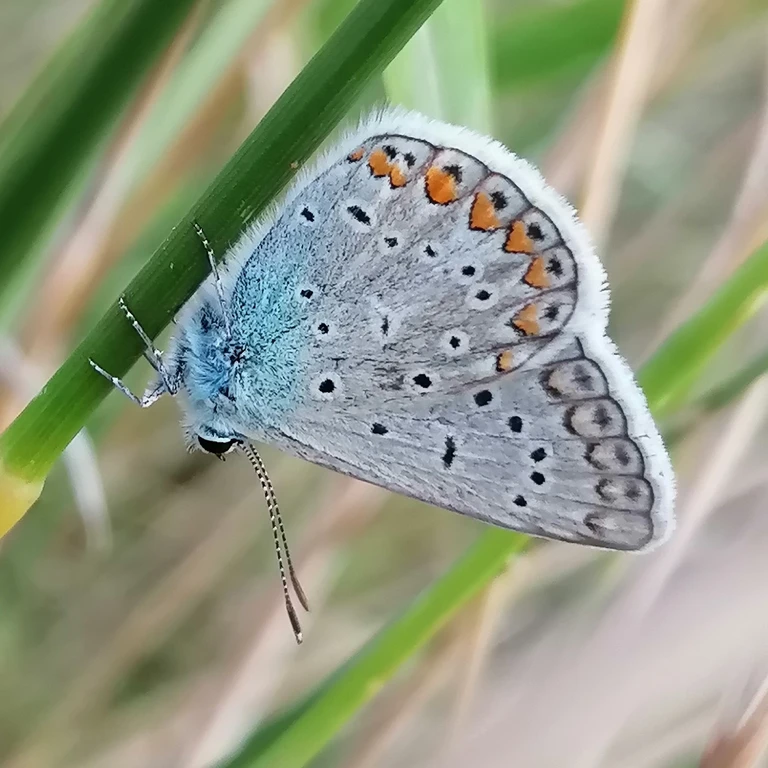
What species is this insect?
Polyommatus icarus
